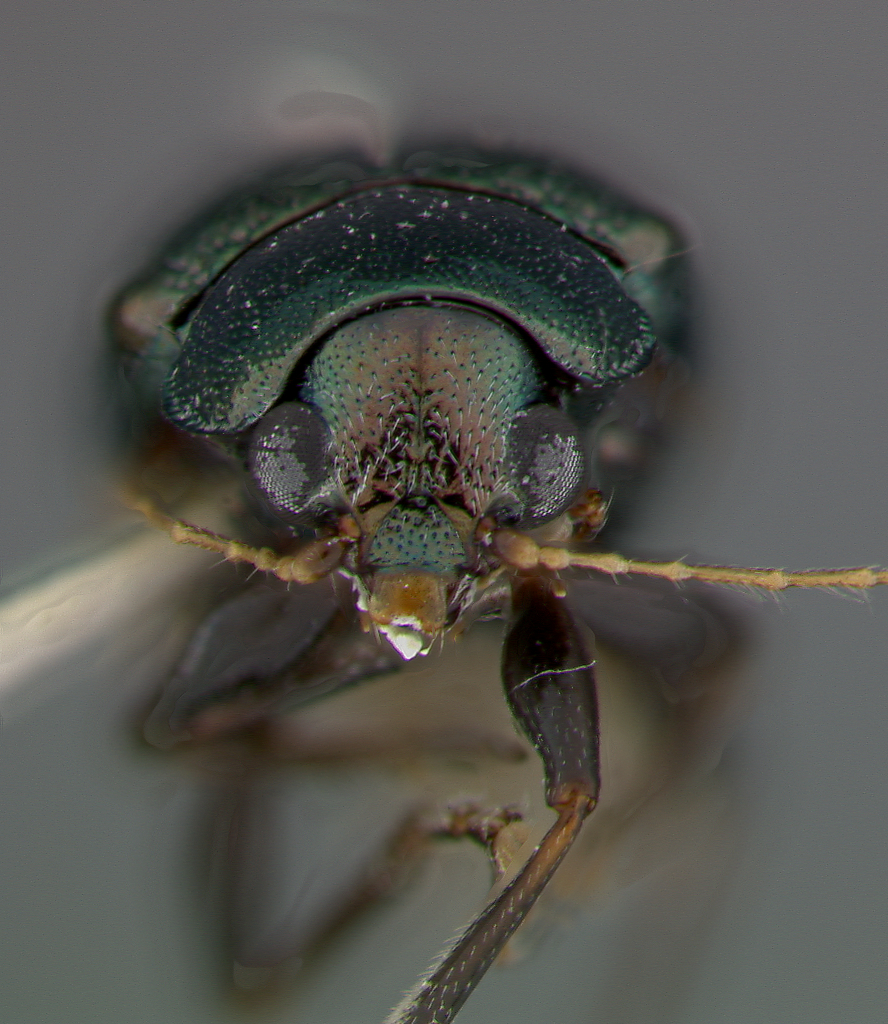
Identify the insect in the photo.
Colaspis floridana
